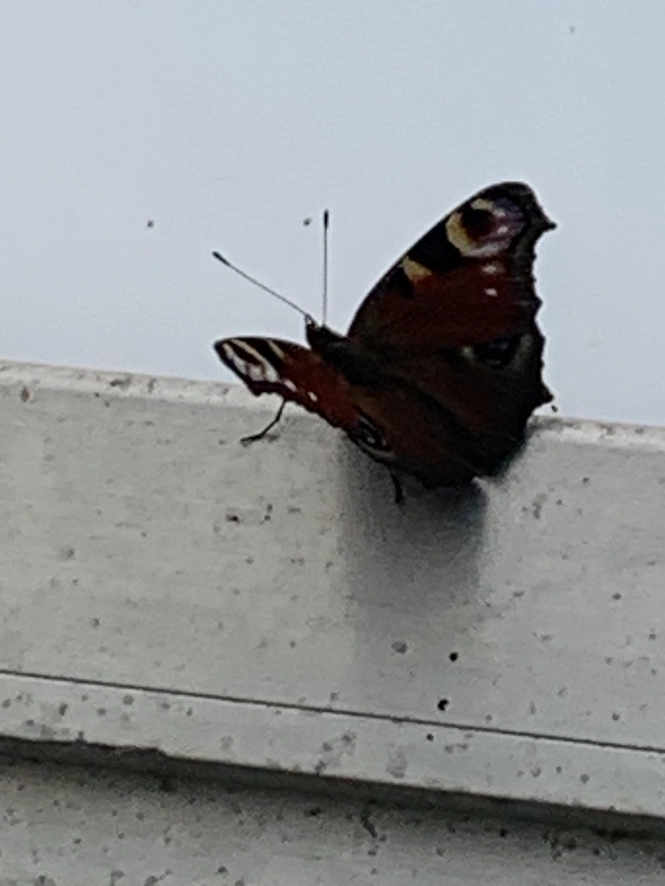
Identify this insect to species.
Aglais io
